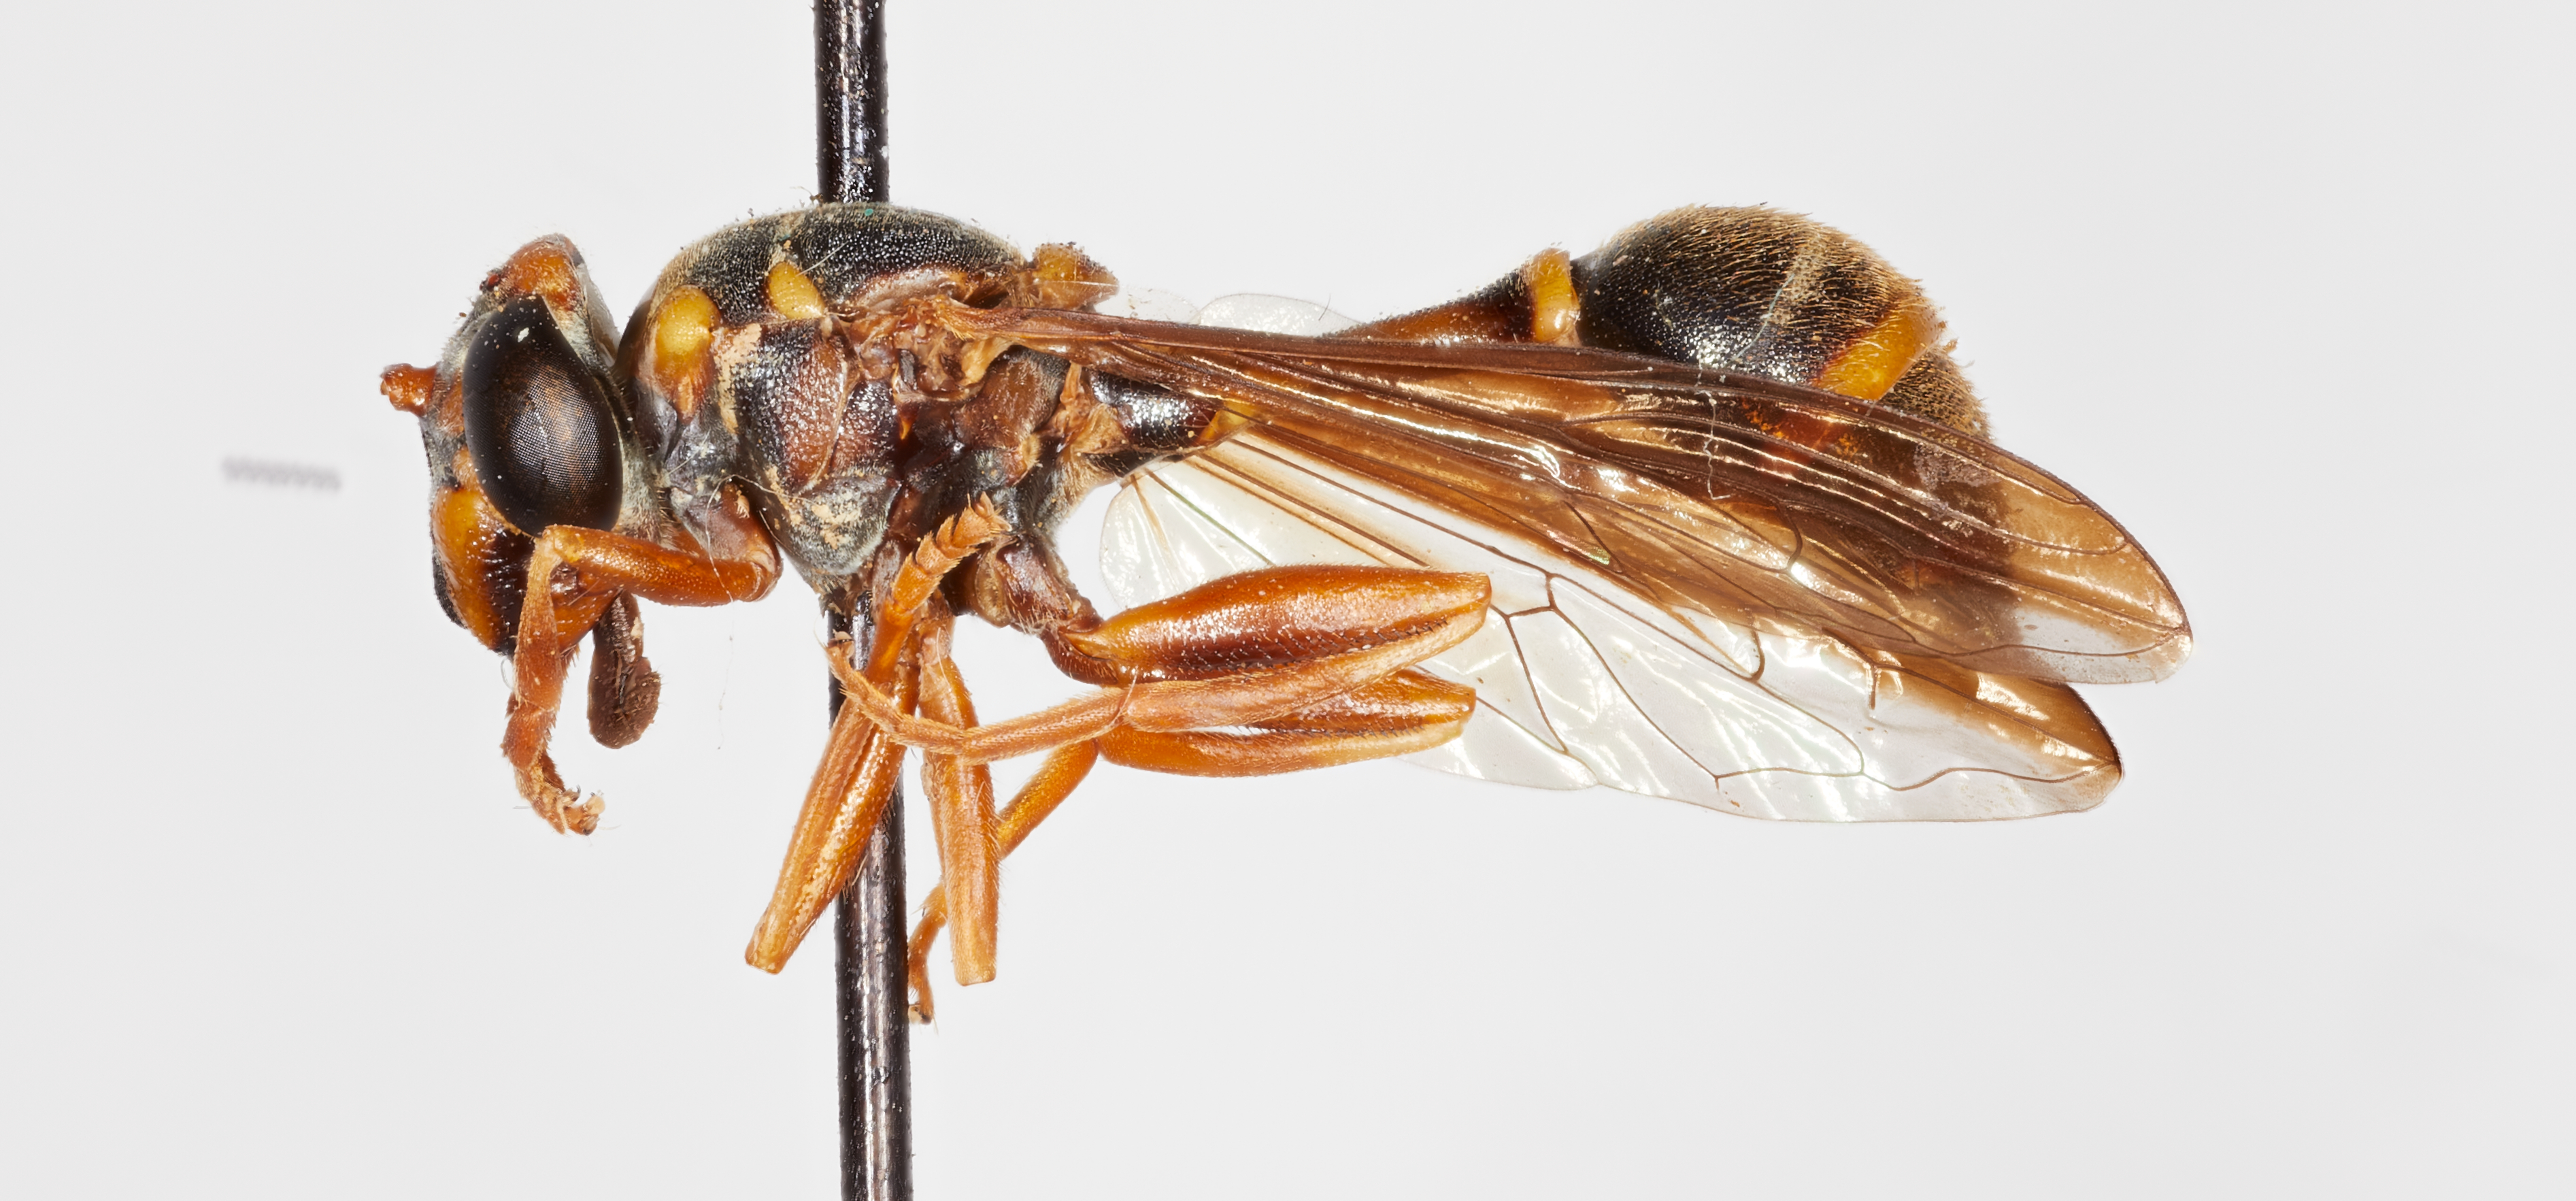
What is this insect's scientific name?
Polybiomyia bellardi
